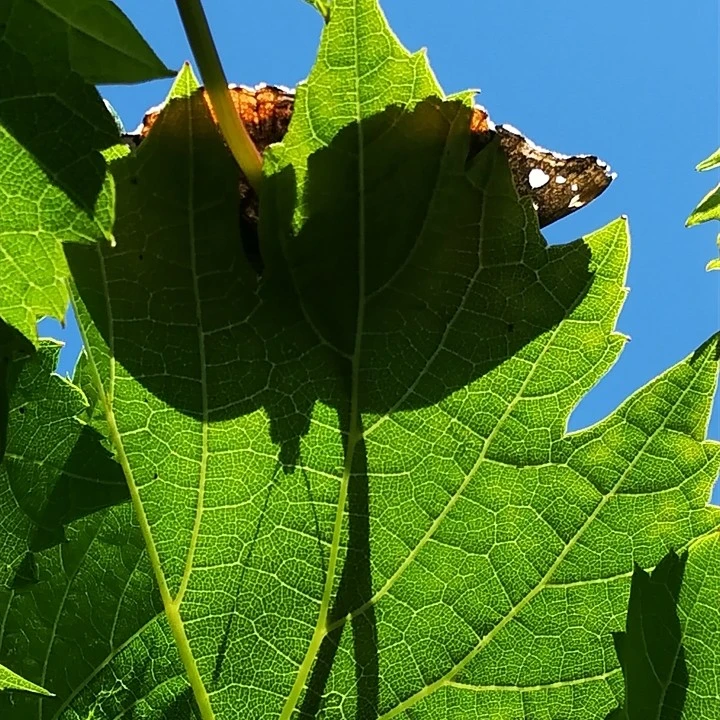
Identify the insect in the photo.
Vanessa atalanta
